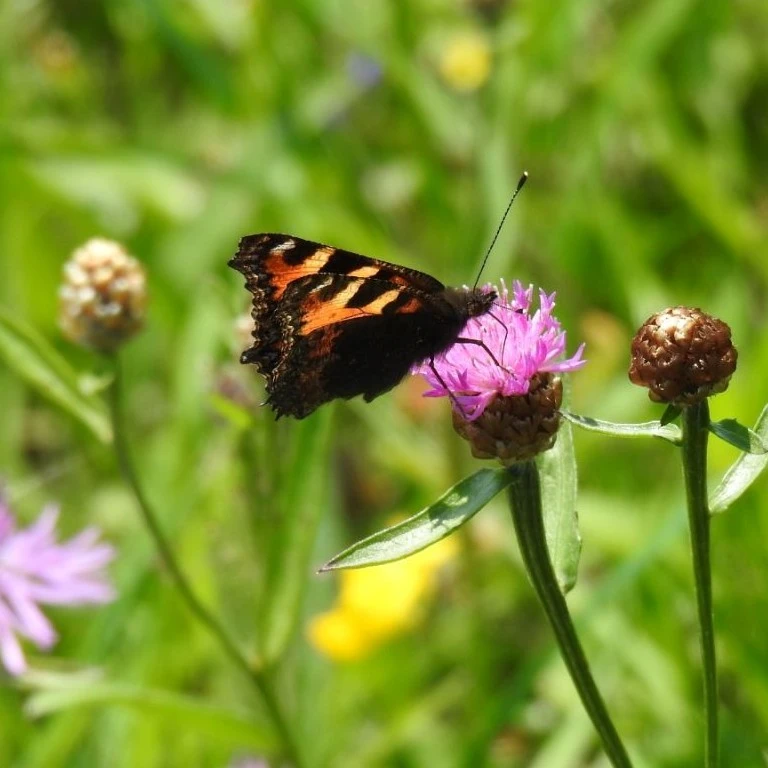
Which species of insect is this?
Aglais urticae
